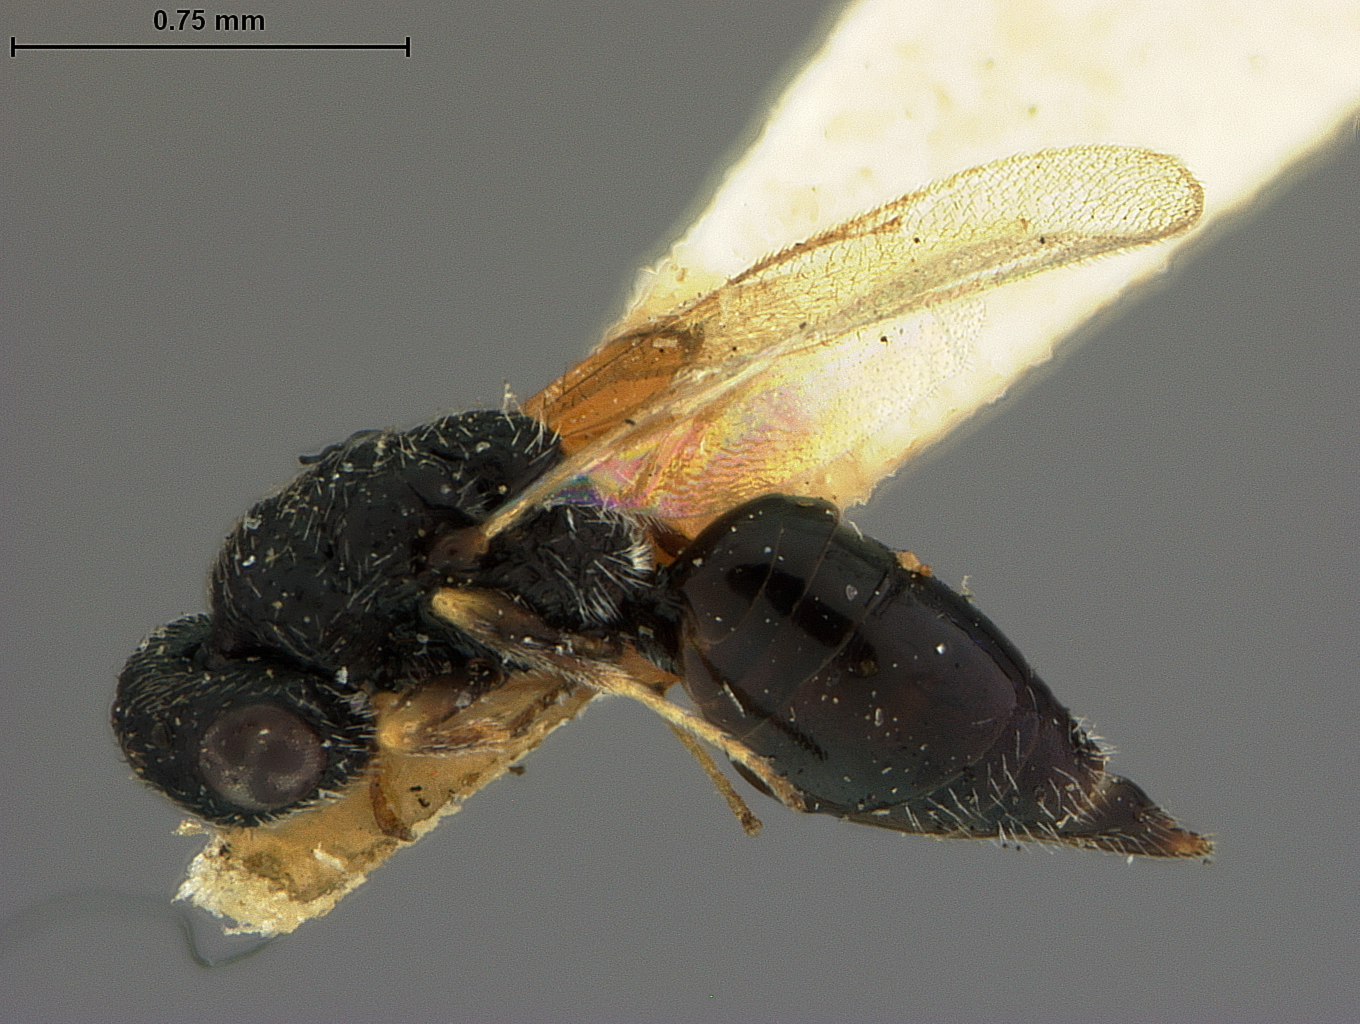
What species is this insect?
Eurytoma stigmi
